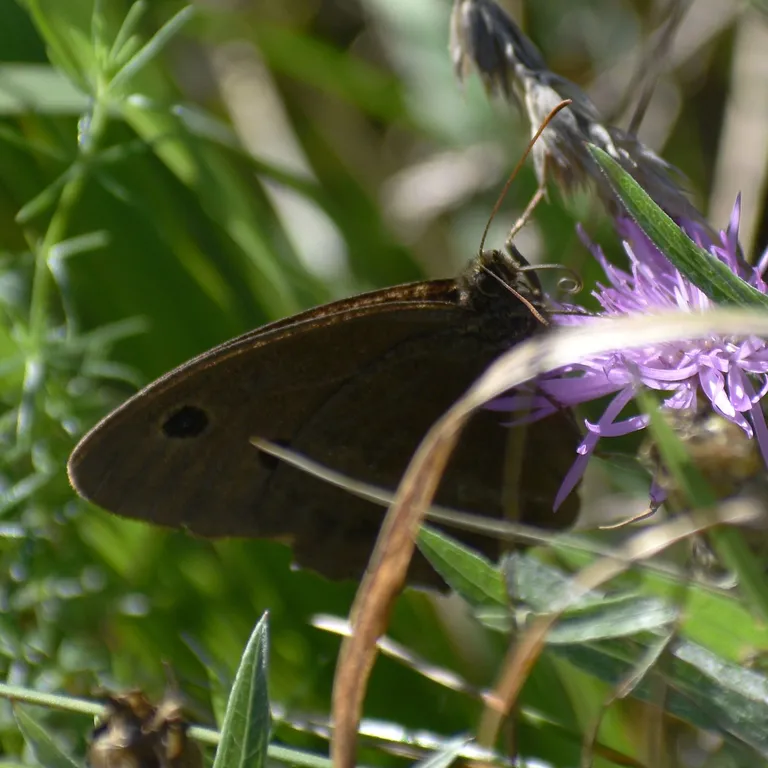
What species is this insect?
Minois dryas
